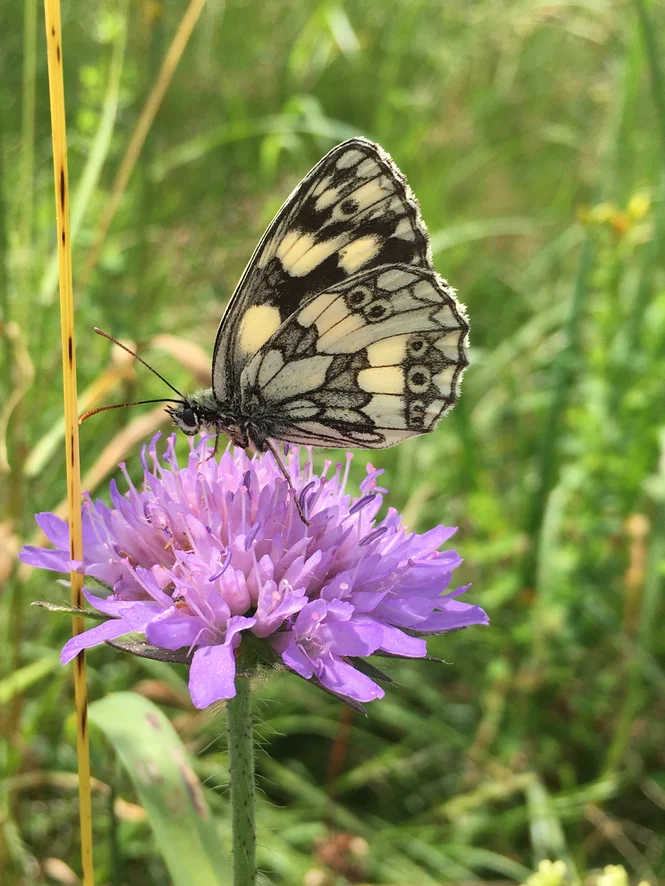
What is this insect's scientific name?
Melanargia galathea
